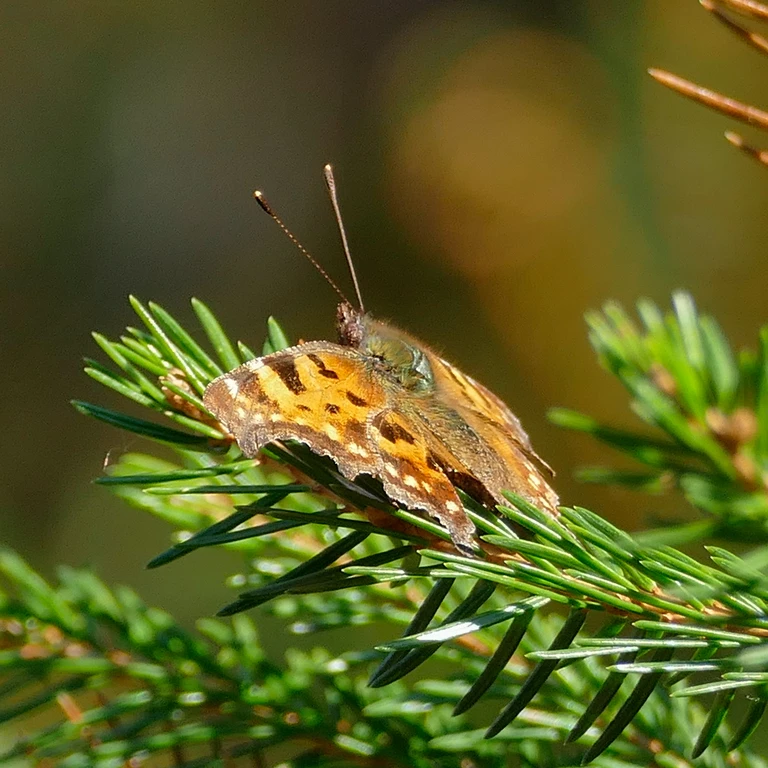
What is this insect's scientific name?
Polygonia c-album
